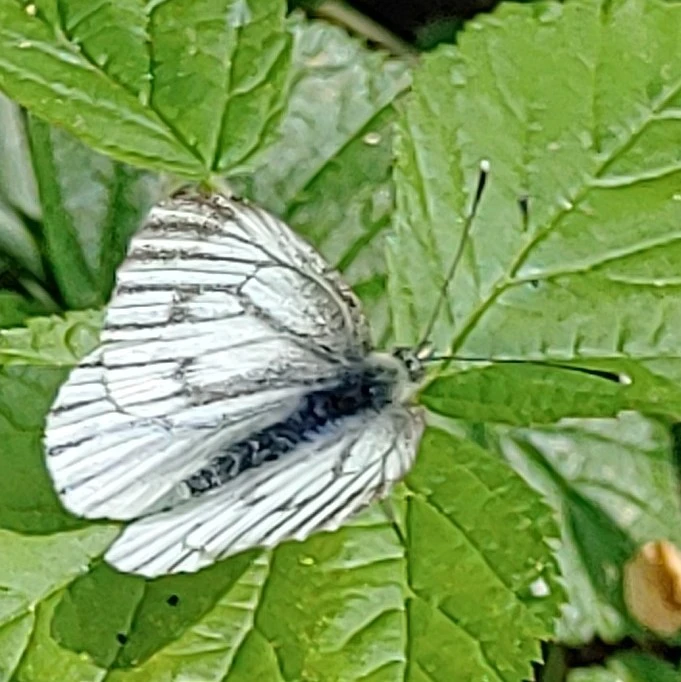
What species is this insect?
Pieris napi
